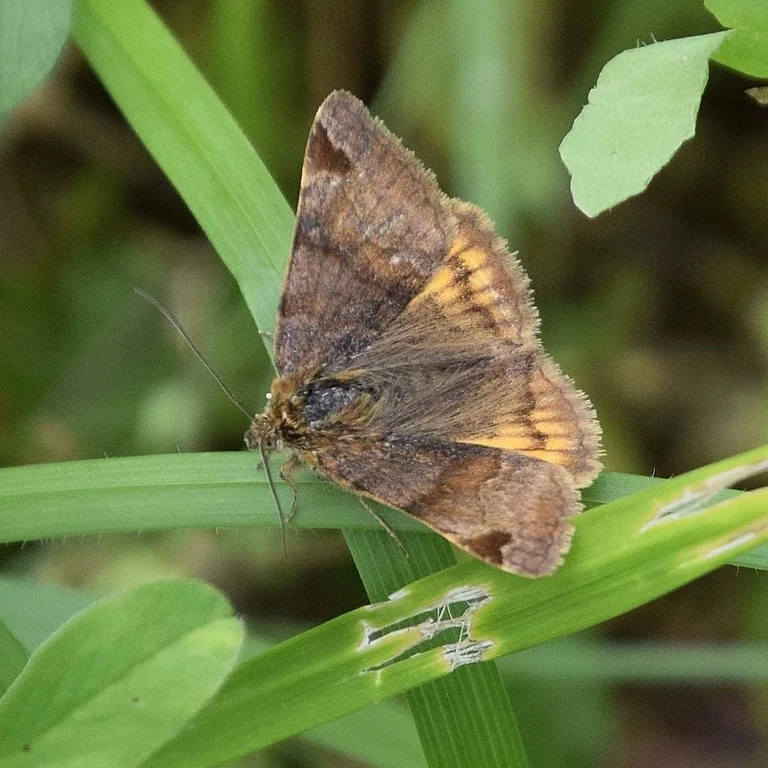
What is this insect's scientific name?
Euclidia glyphica
